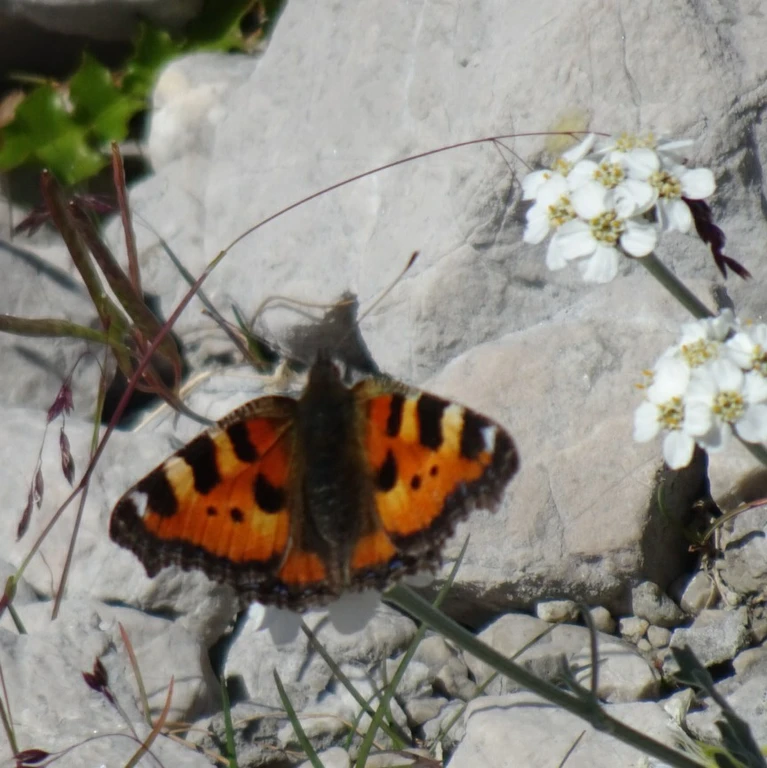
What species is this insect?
Aglais urticae
